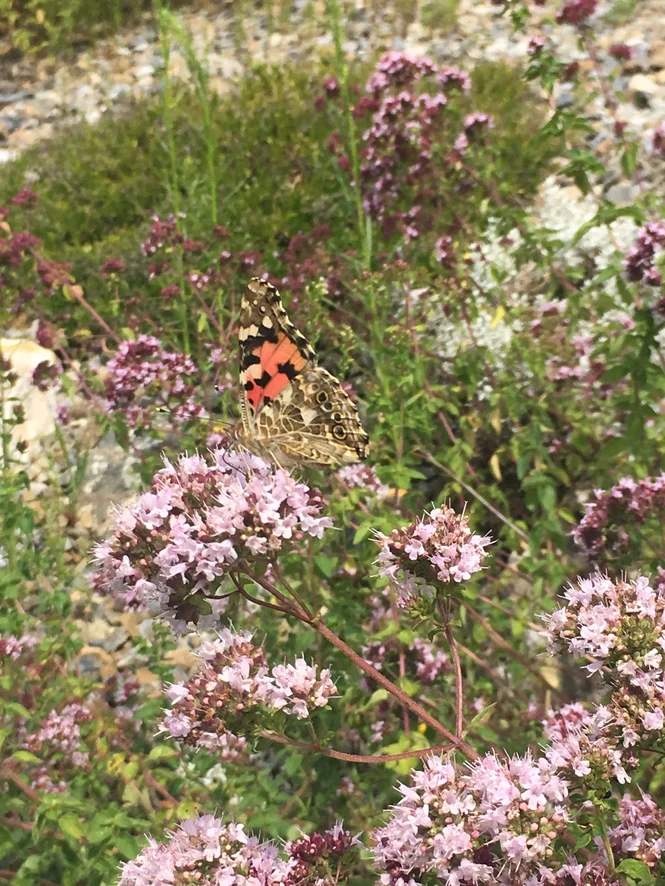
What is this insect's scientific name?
Vanessa cardui
